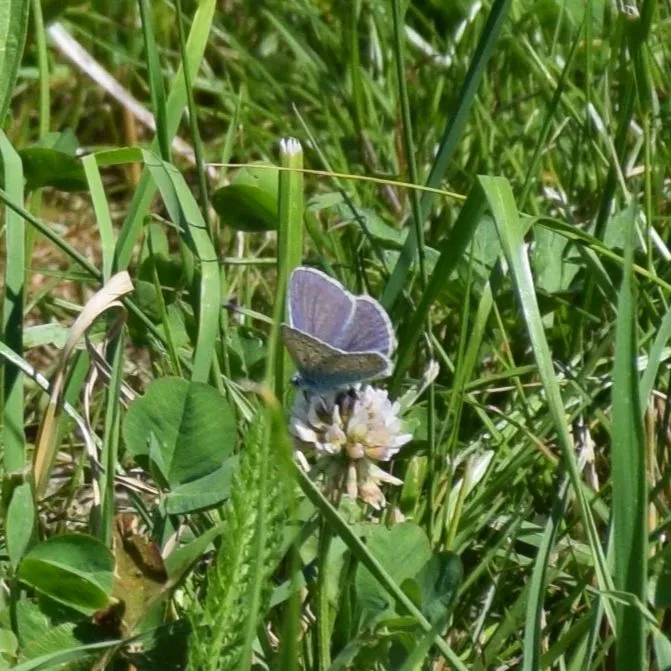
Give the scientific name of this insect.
Polyommatus icarus
